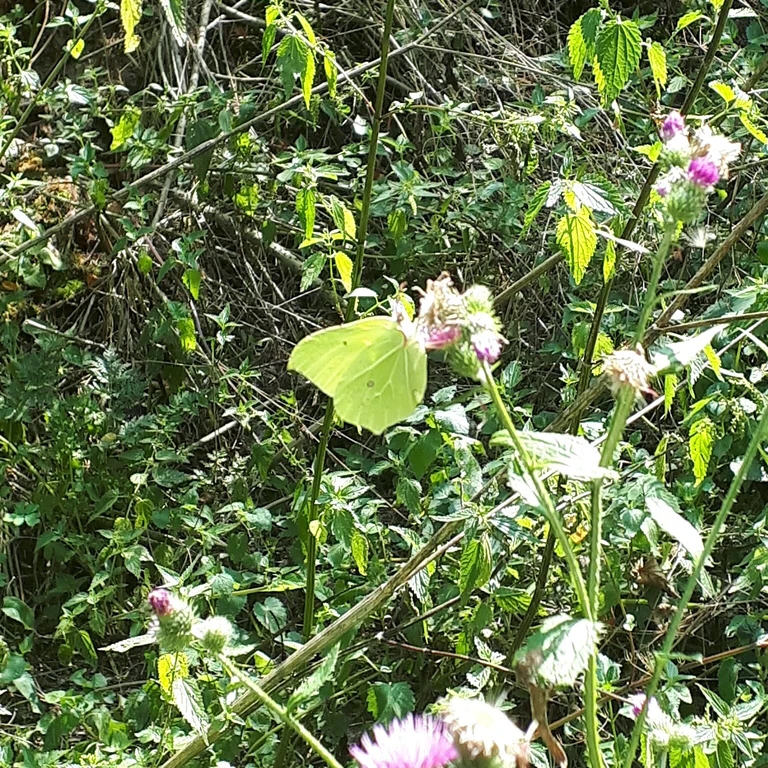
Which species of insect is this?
Gonepteryx rhamni
